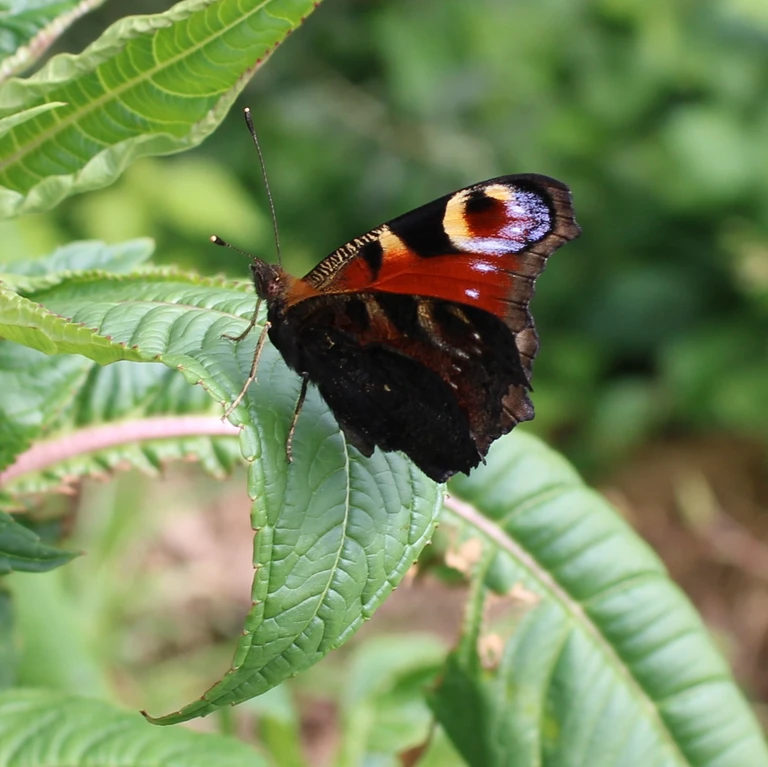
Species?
Aglais io
